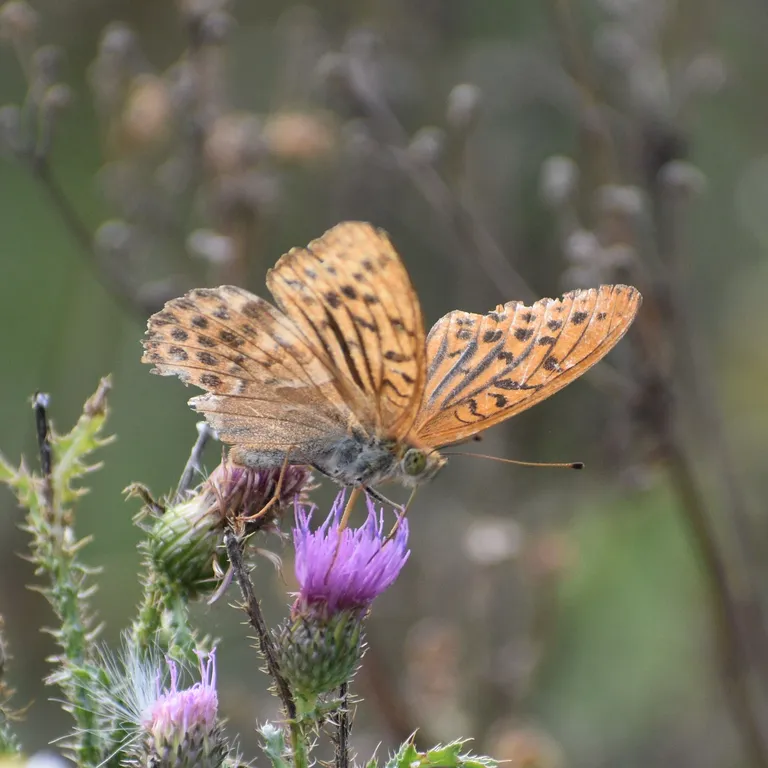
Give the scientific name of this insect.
Argynnis paphia
